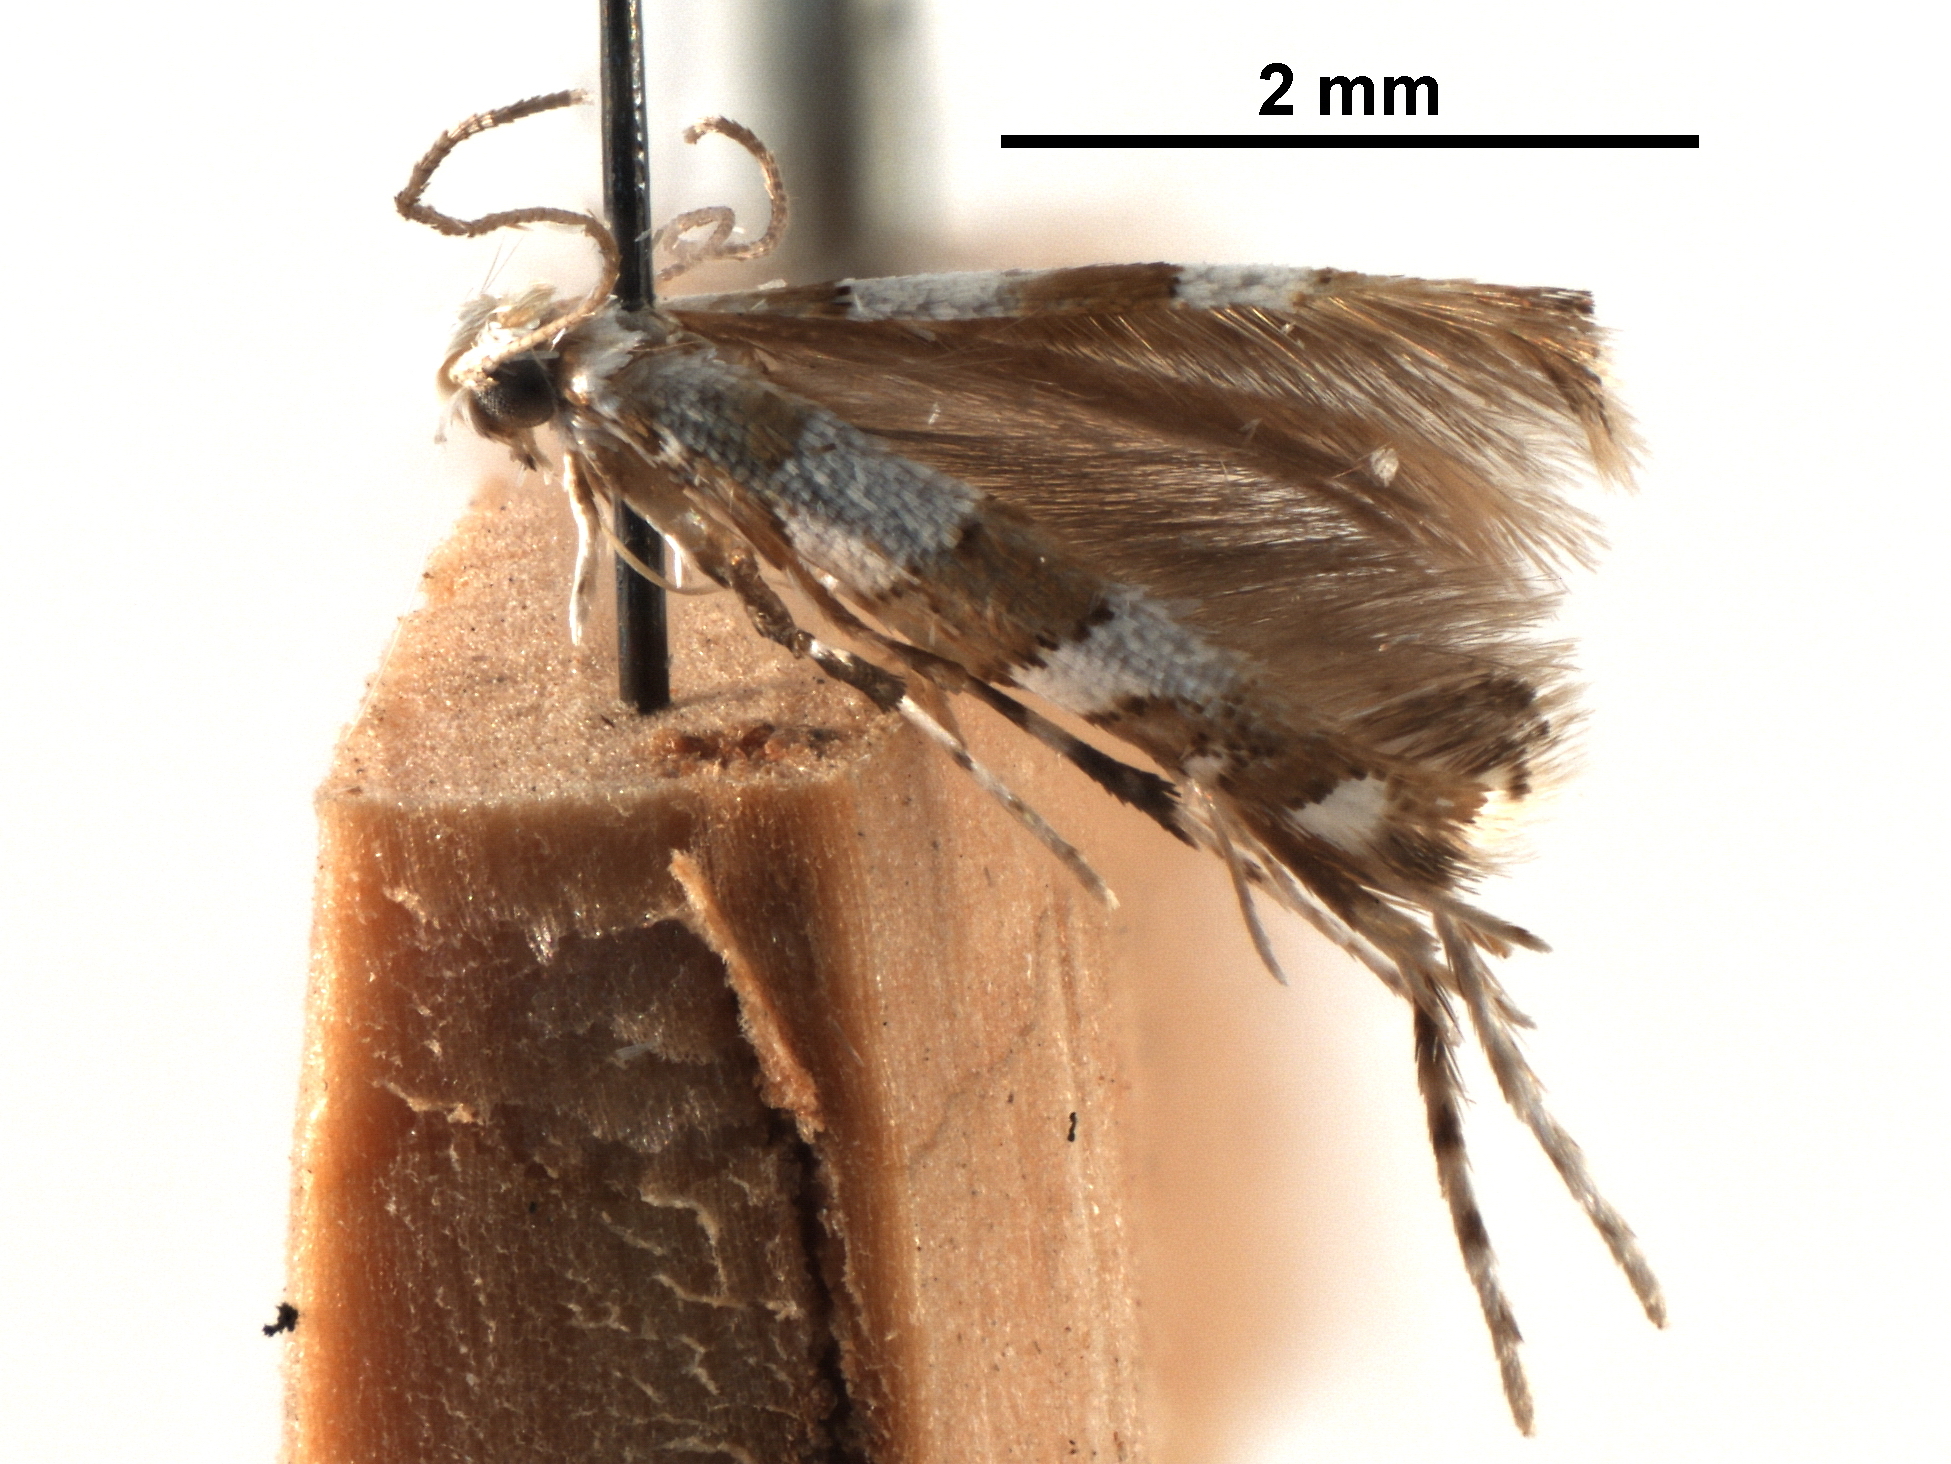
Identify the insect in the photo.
Acrocercops maranthaceae
